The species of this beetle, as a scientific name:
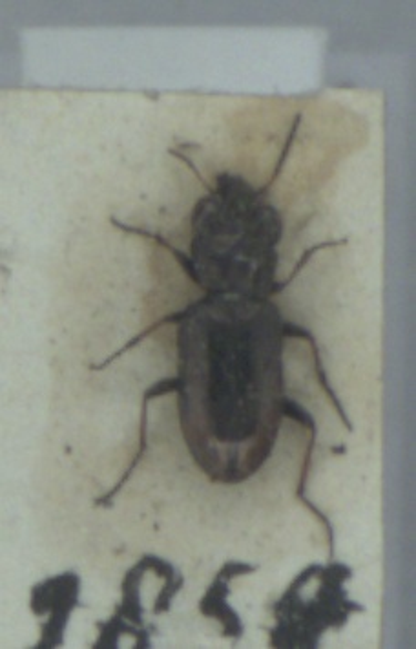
Notiophilus biguttatus
